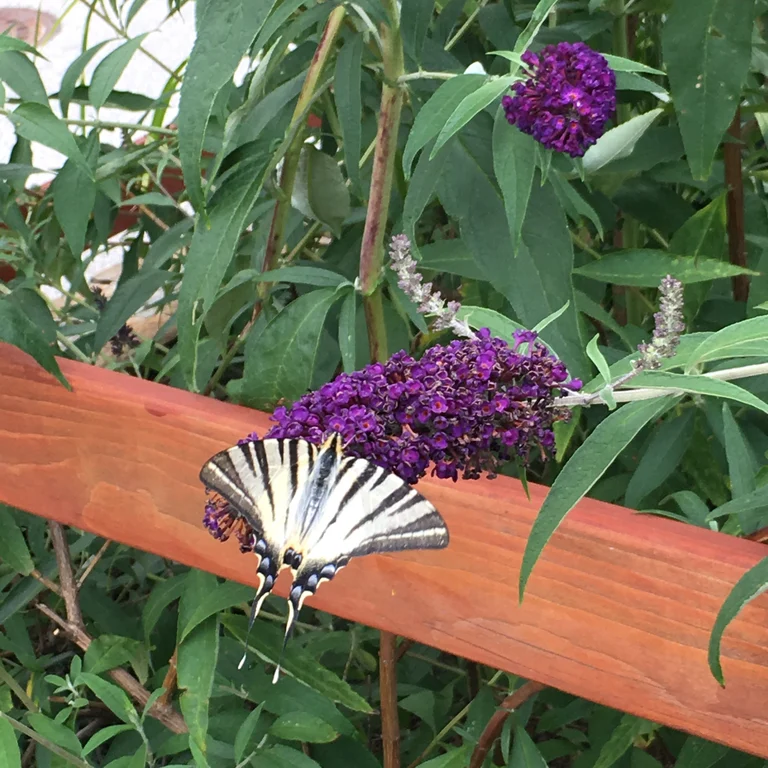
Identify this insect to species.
Iphiclides podalirius
